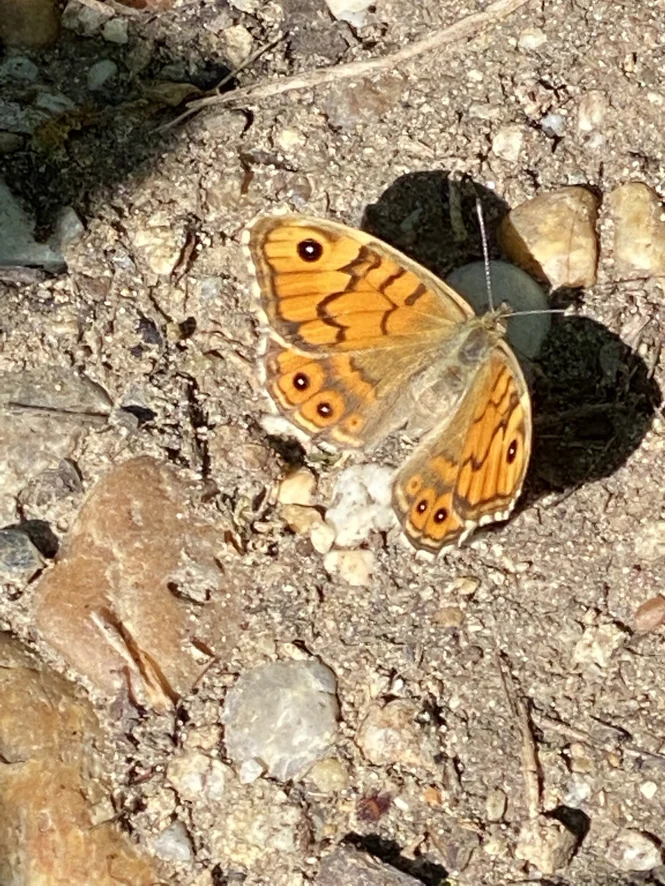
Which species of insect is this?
Lasiommata megera (also Pararge megera)
